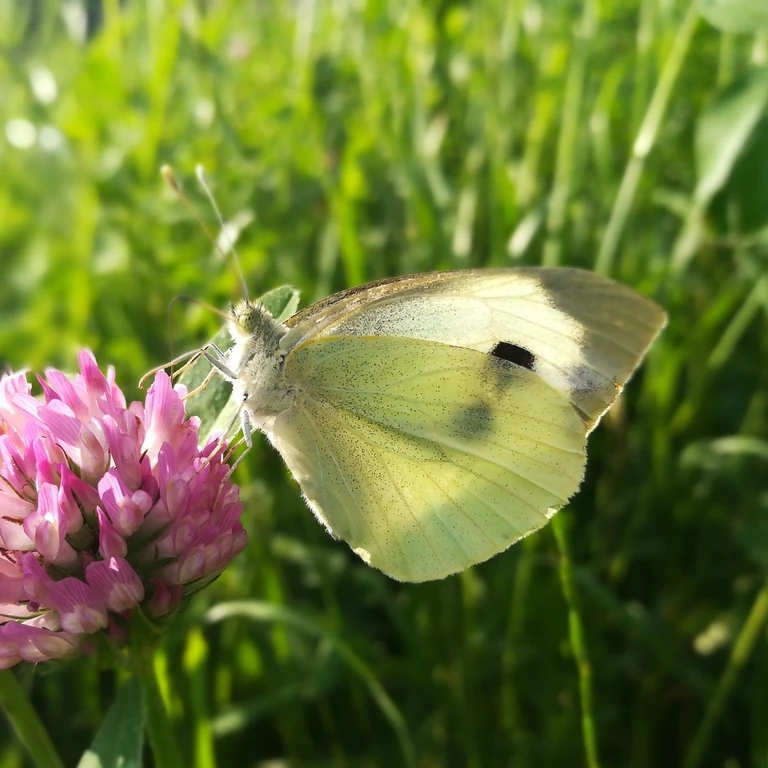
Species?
Pieris brassicae
